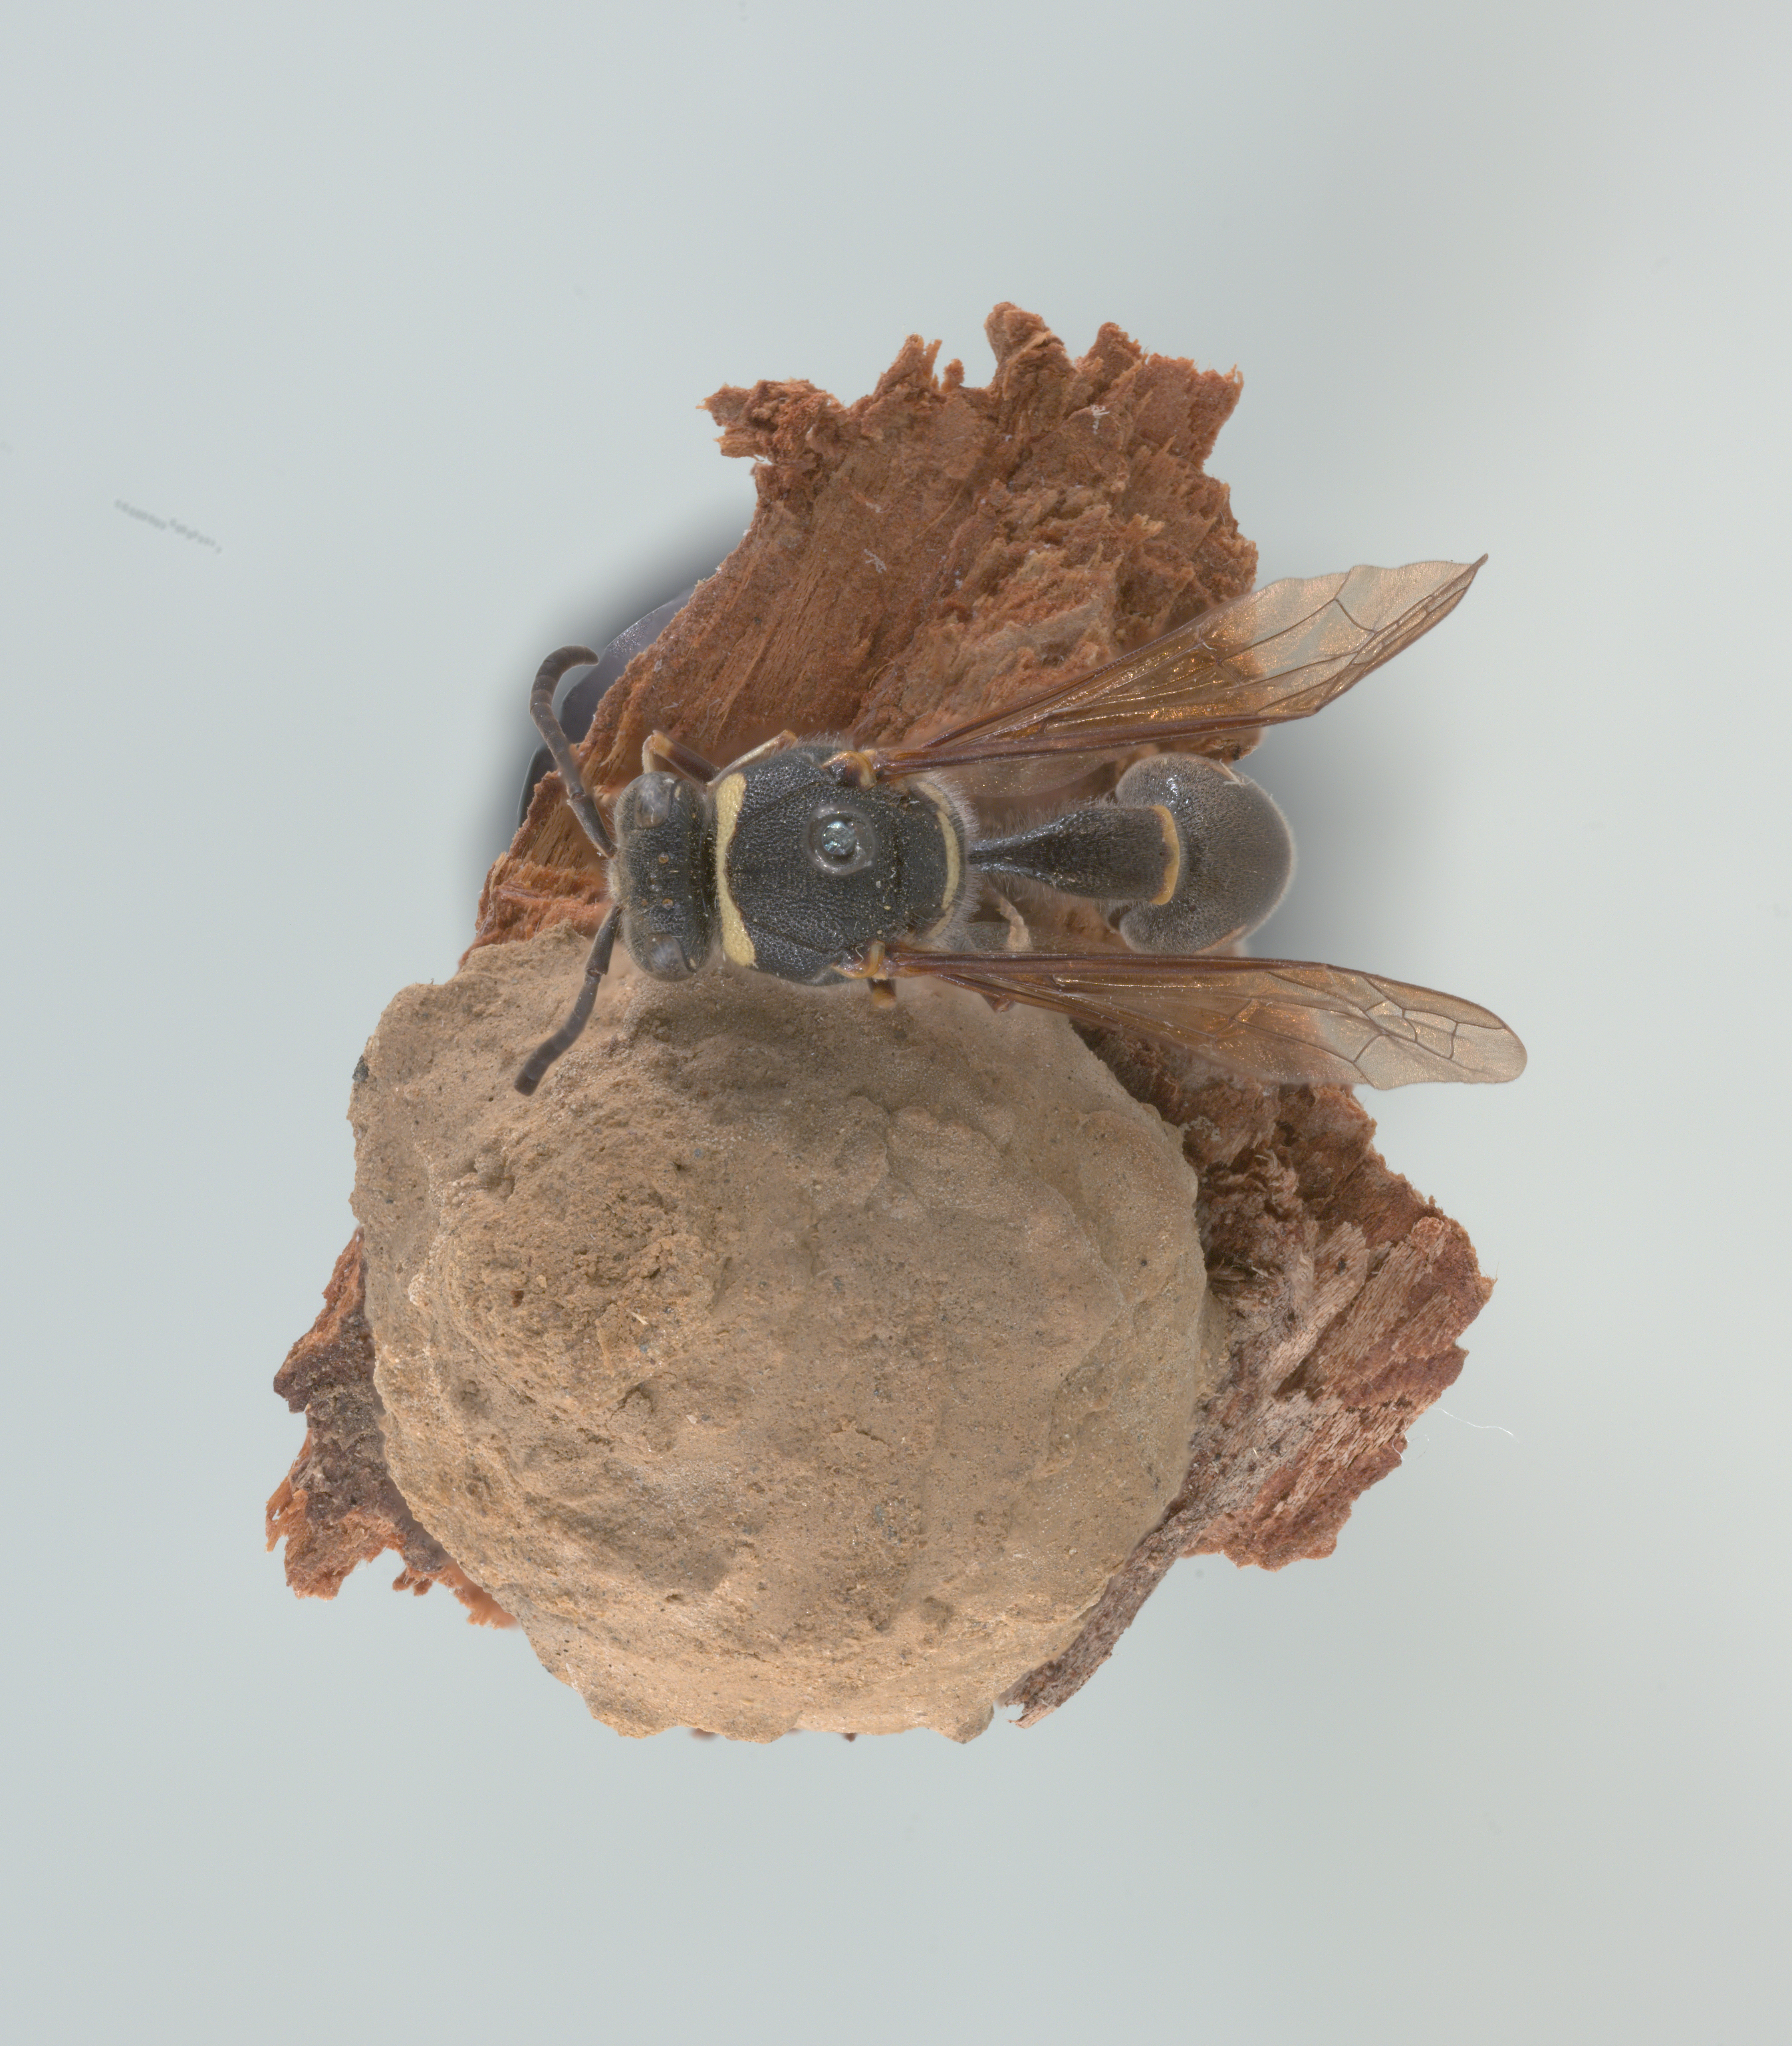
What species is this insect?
Eumenes crucifera
